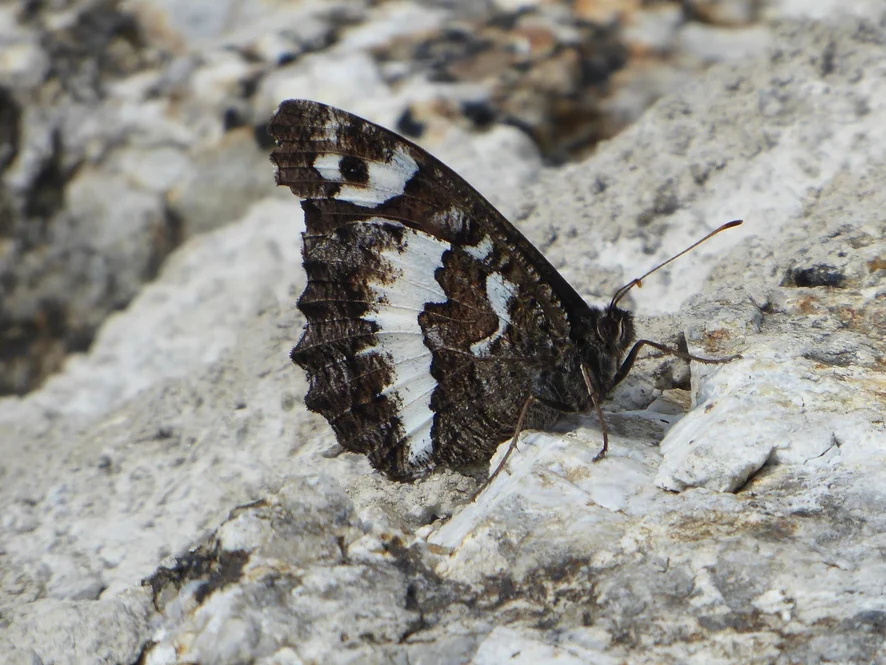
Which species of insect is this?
Brintesia circe
